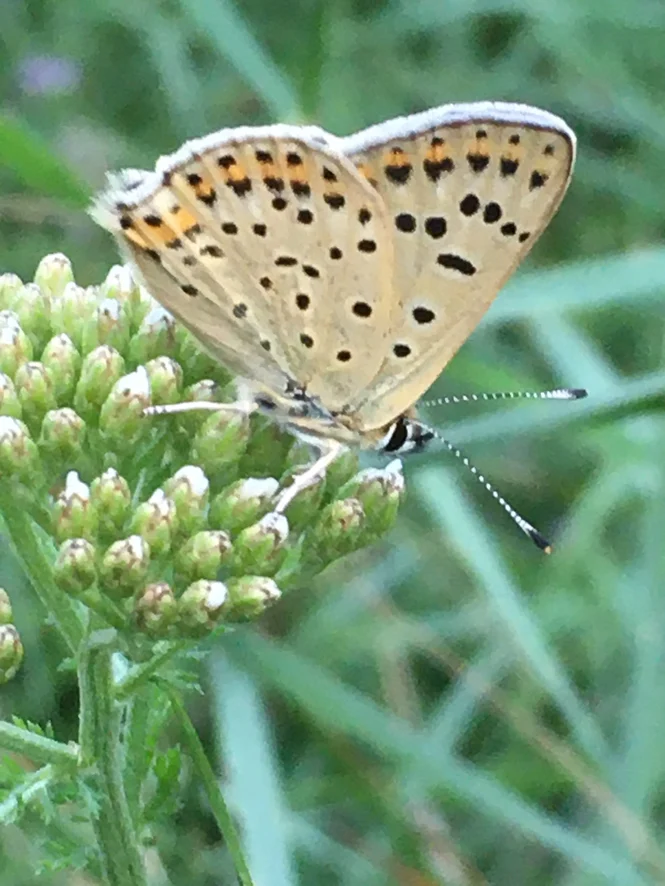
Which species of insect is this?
Lycaena tityrus (also Loweia tityrus)
